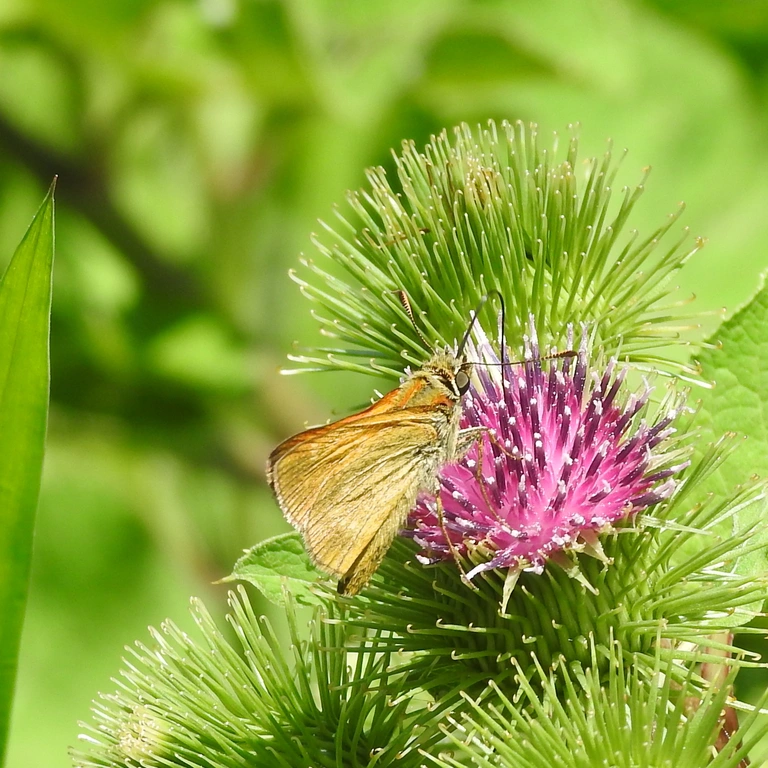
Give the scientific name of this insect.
Ochlodes sylvanus (also Ochlodes venata)
